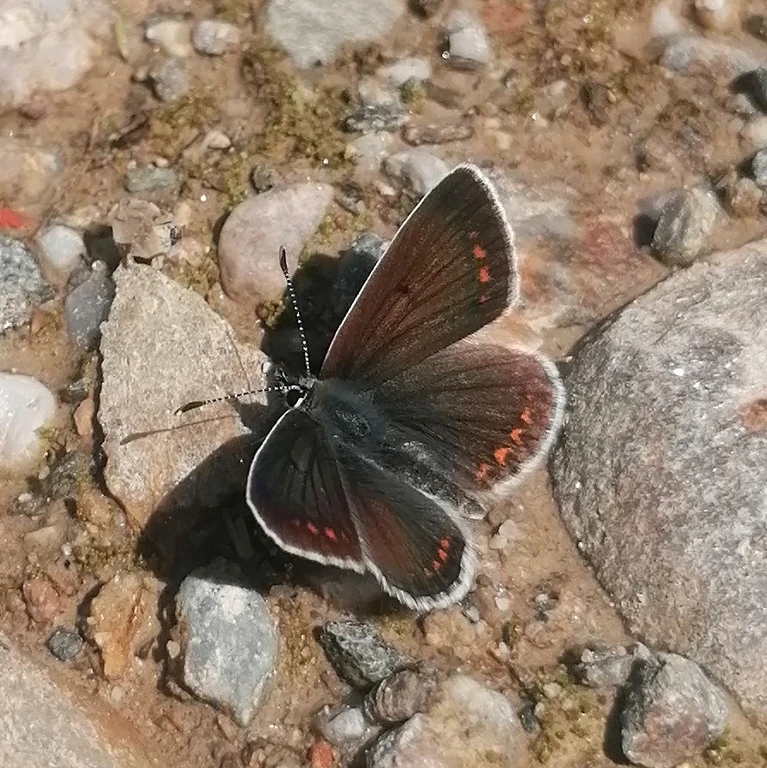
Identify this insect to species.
Aricia agestis/artaxerxes
